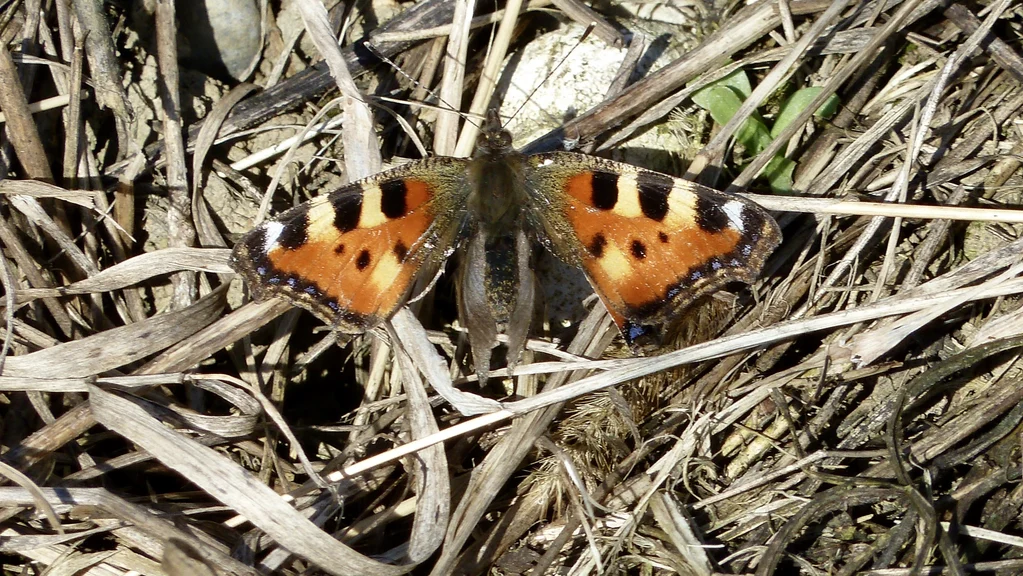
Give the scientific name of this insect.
Aglais urticae
